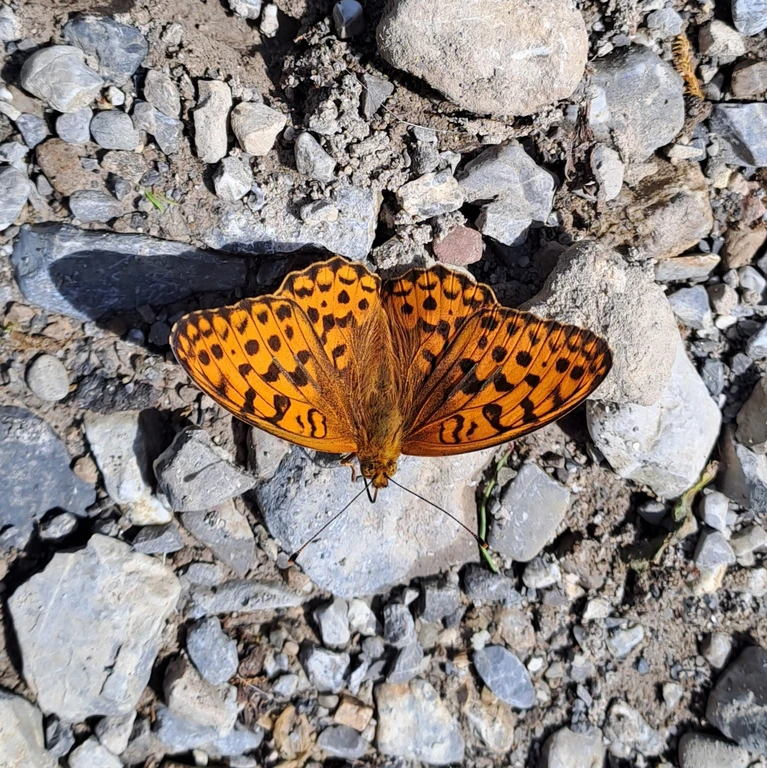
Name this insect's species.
Fabriciana adippe
